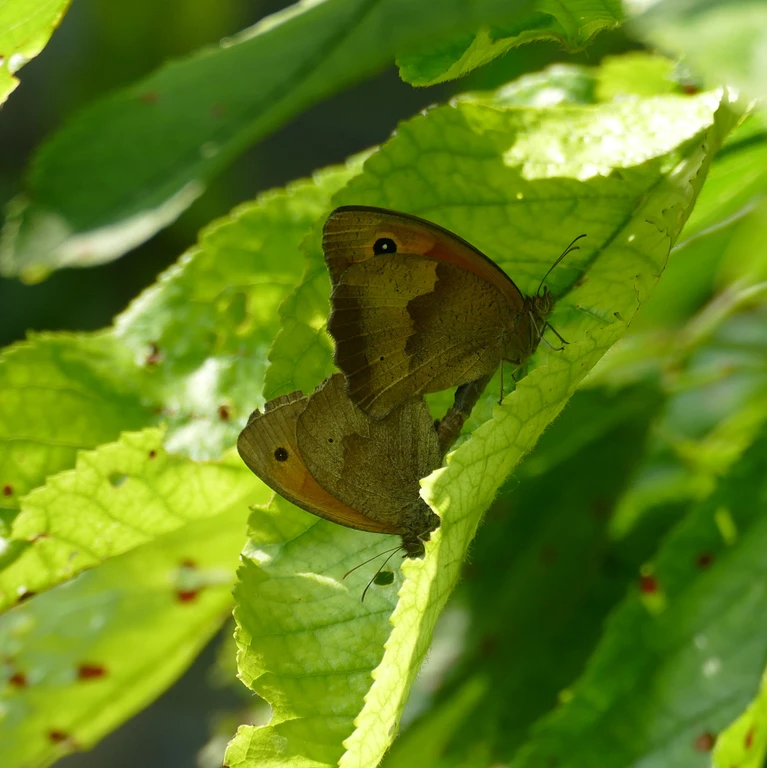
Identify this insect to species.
Maniola jurtina
